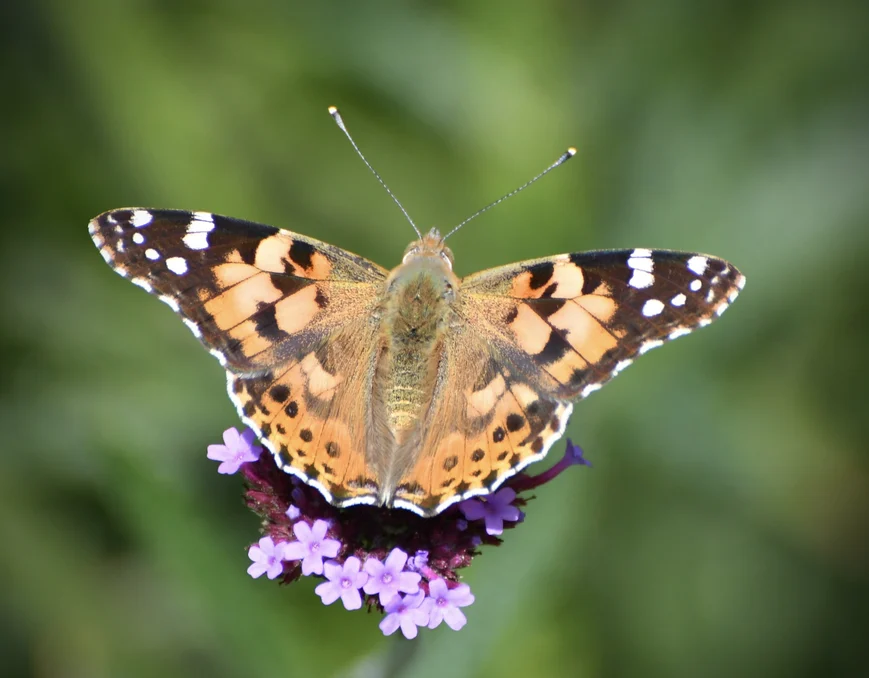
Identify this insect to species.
Vanessa cardui
